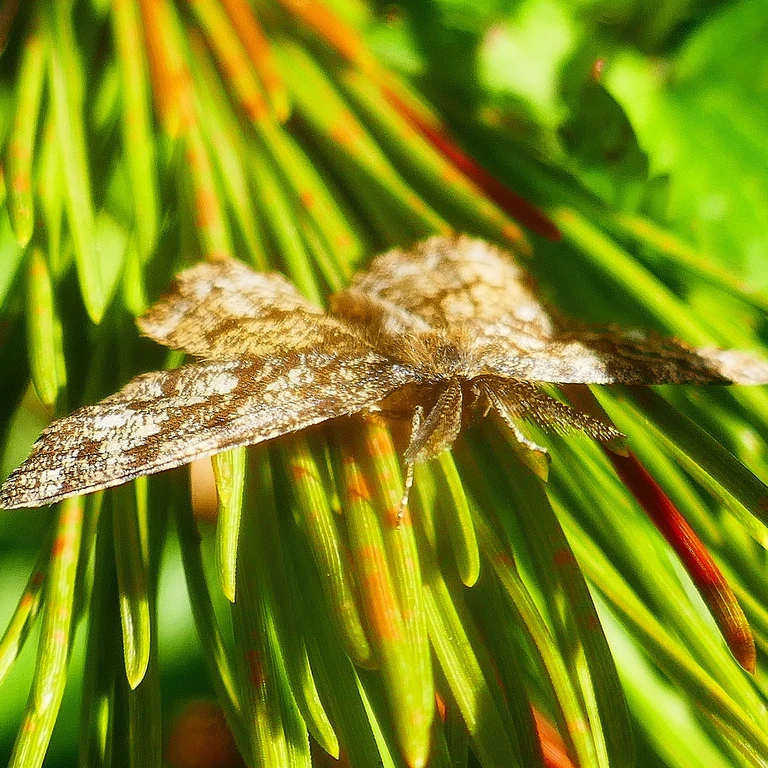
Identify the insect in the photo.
Ematurga atomaria
